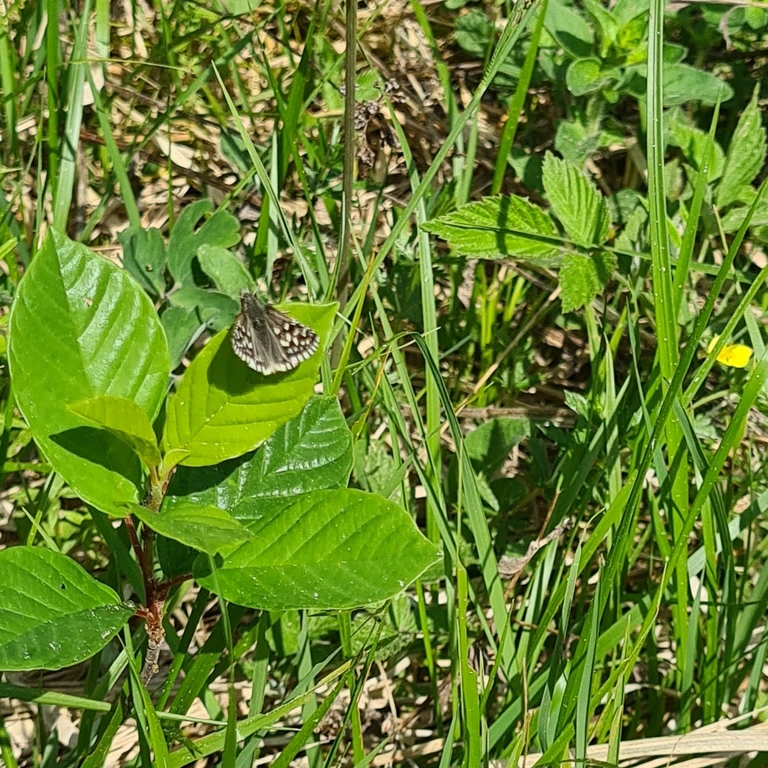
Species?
Pyrgus malvae
